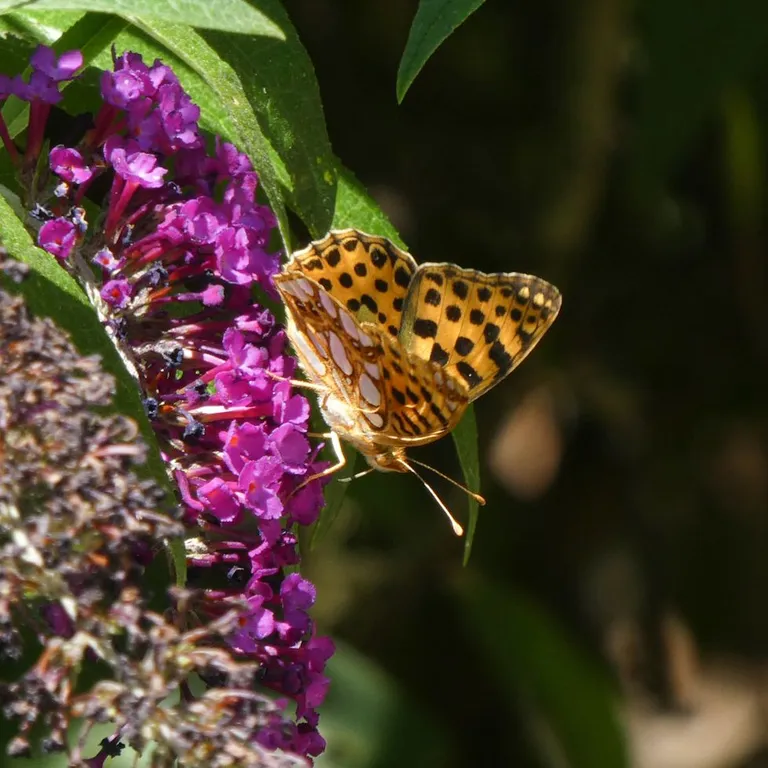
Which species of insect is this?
Issoria lathonia
